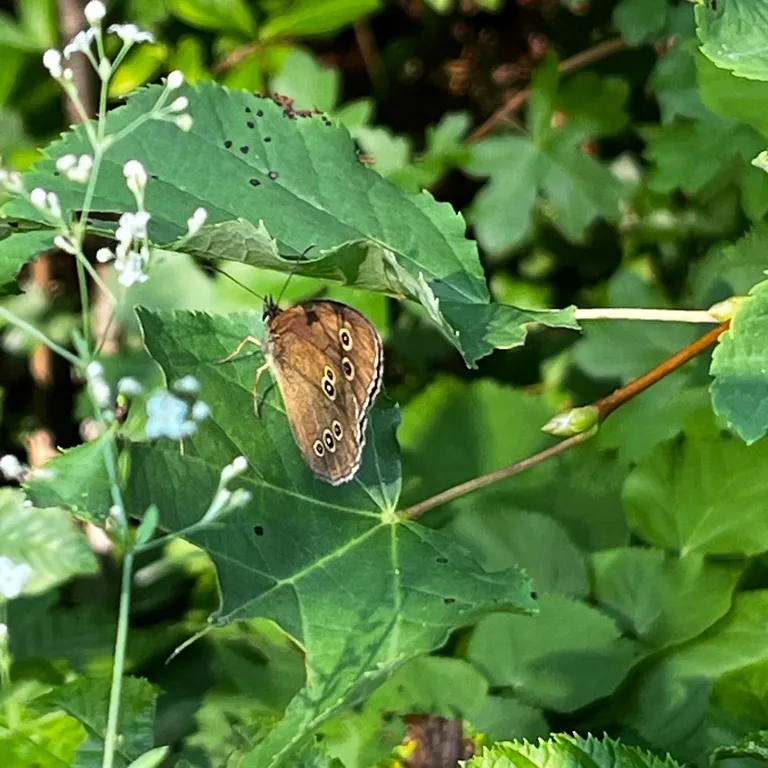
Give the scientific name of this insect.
Aphantopus hyperantus
